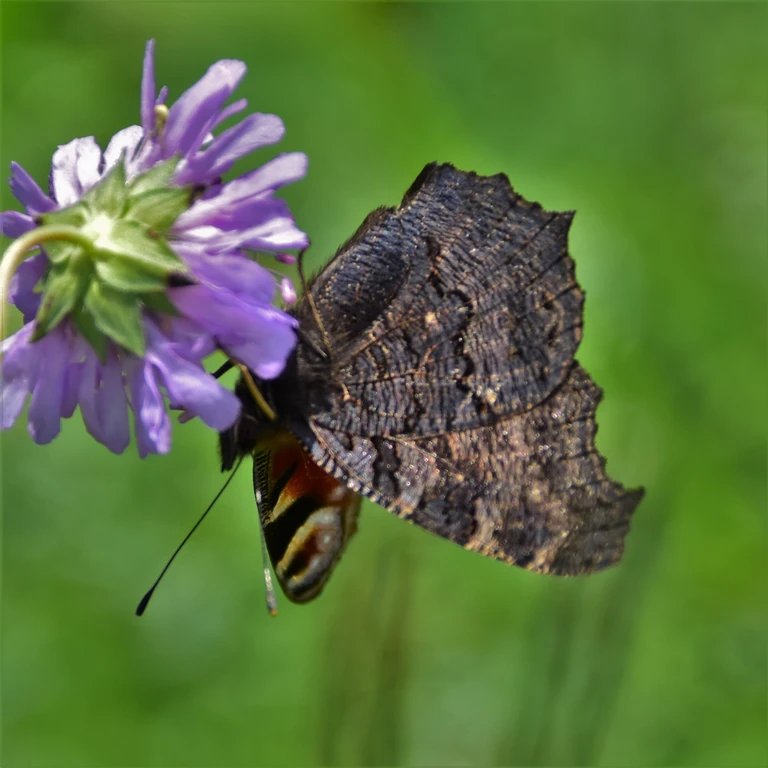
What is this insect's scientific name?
Aglais io
